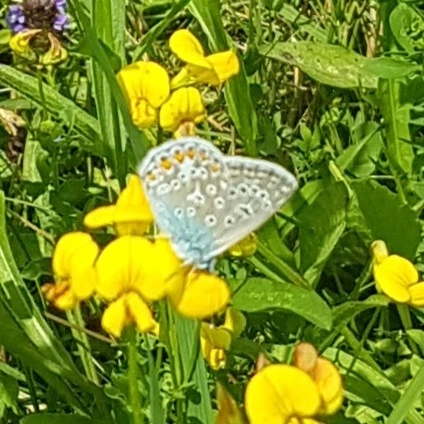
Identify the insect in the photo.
Polyommatus icarus
